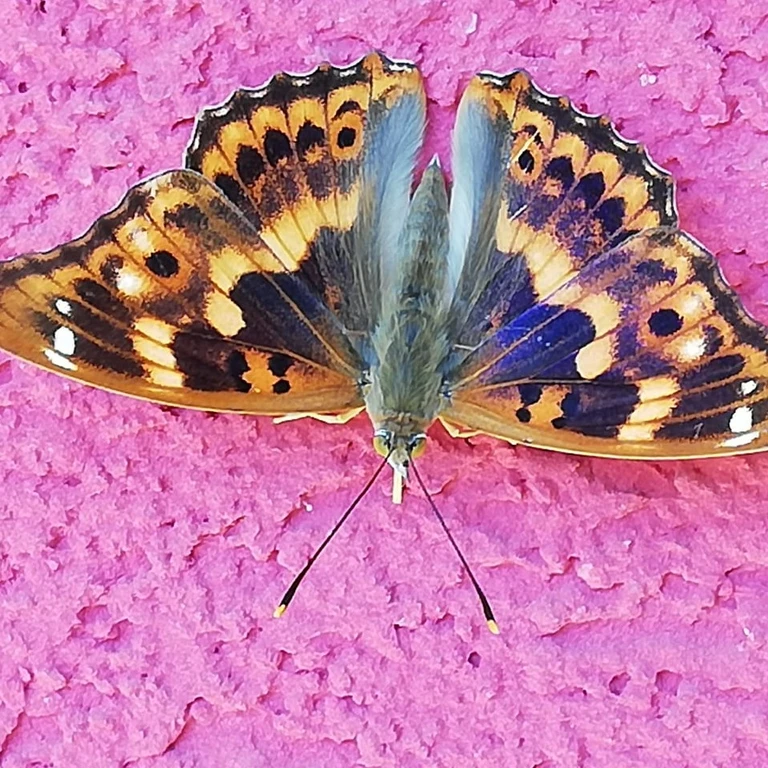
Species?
Apatura ilia
